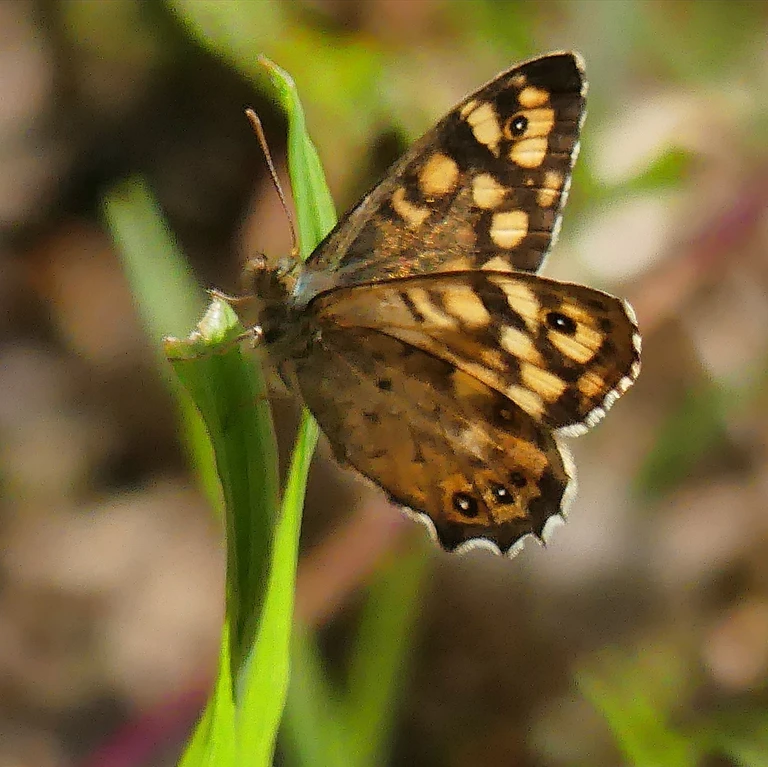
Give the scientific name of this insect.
Pararge aegeria
